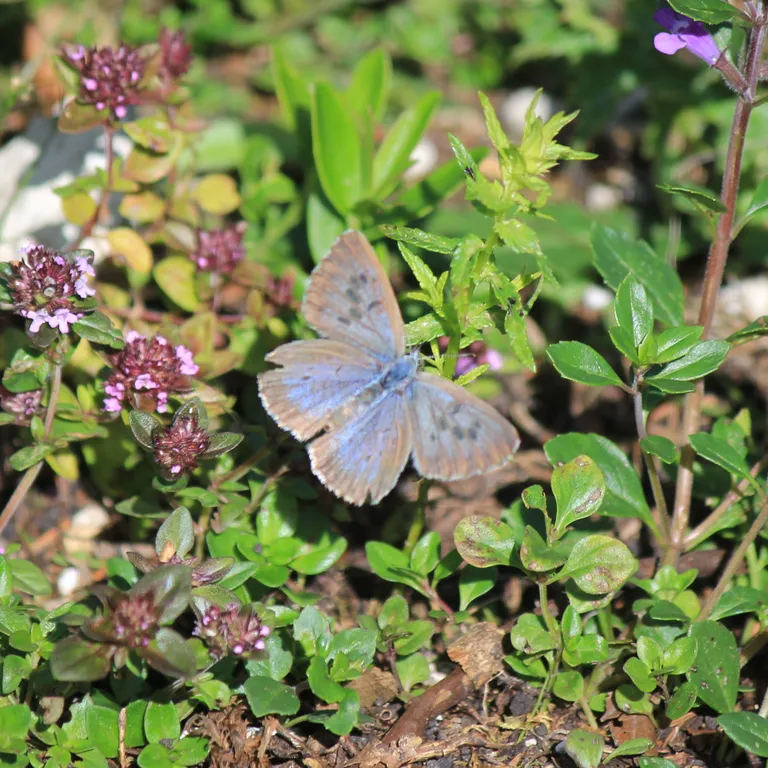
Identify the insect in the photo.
Phengaris arion (also Maculinea arion)
